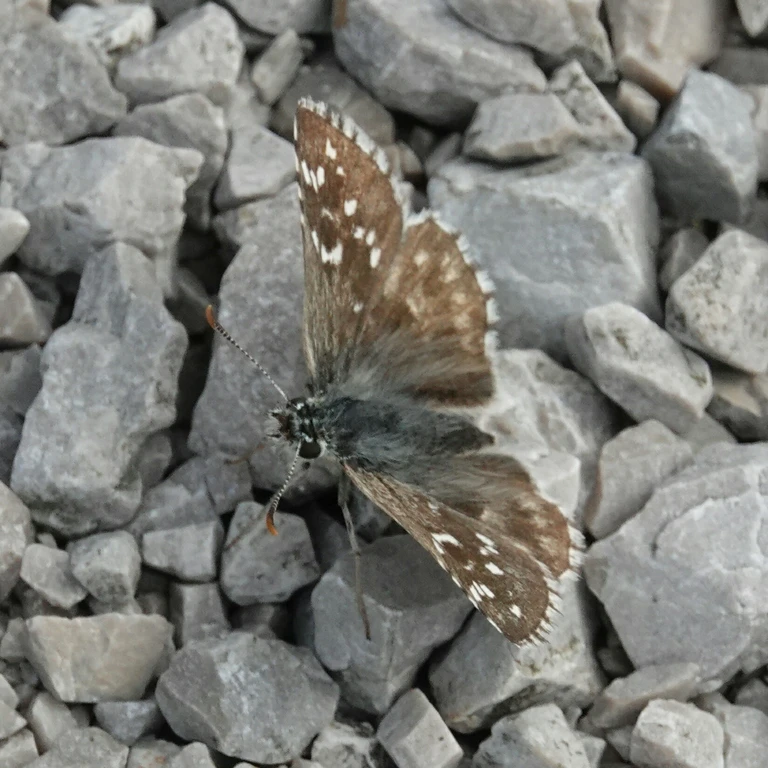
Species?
Pyrgus armoricanus
